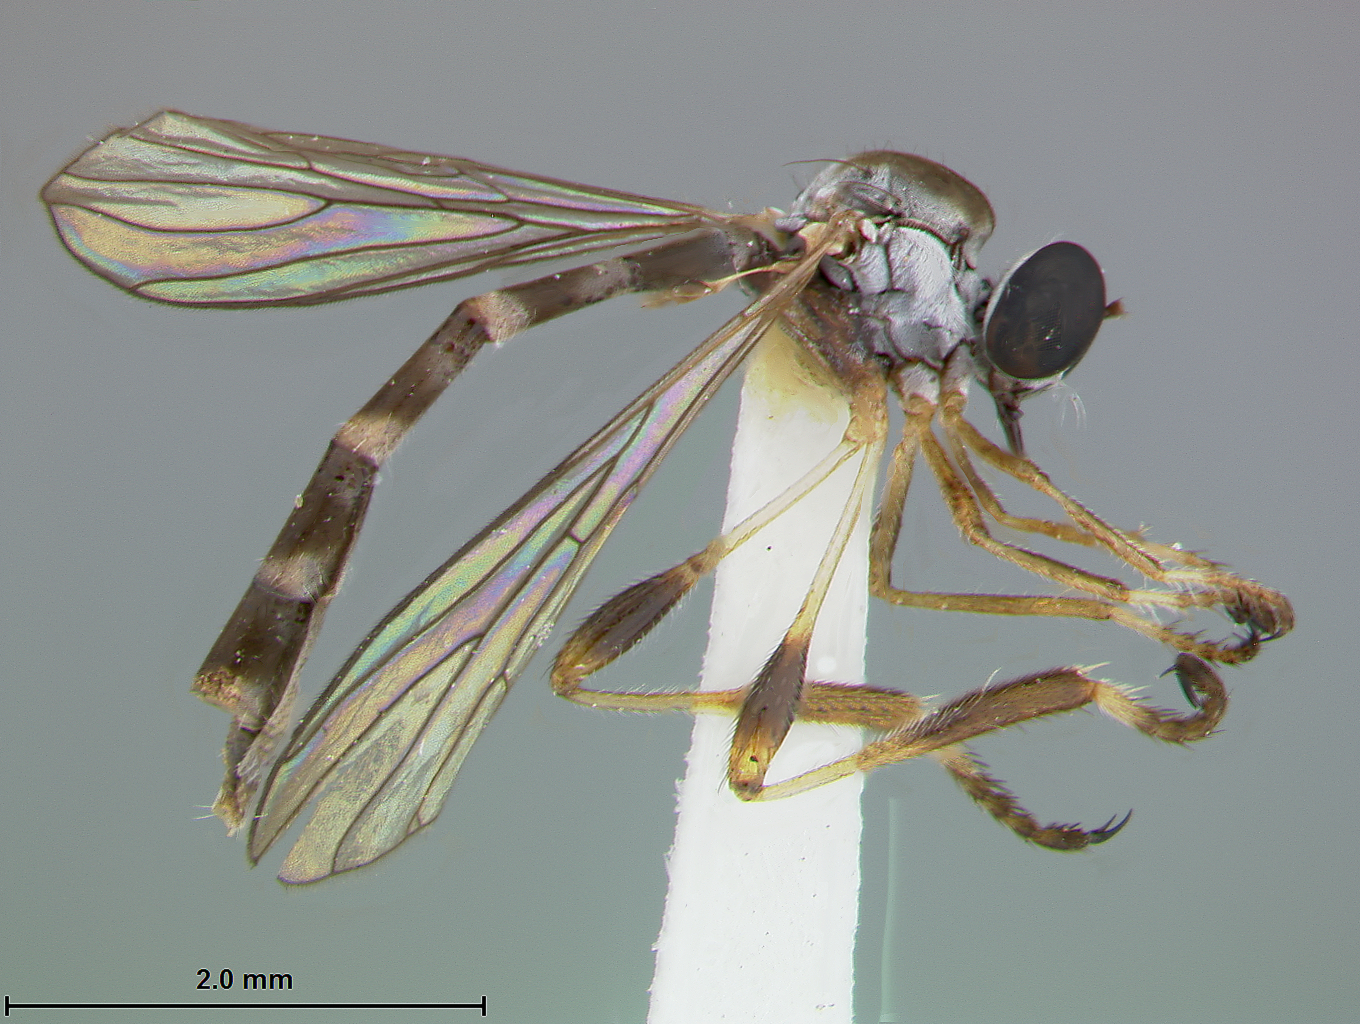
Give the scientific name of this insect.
Beameromyia vulgaris
